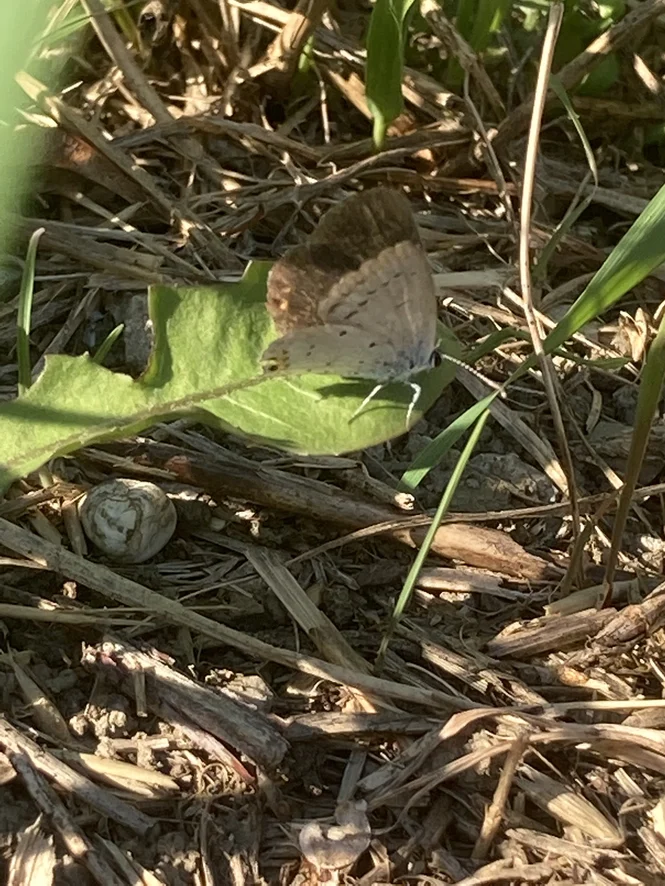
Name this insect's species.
Cupido argiades (also Elkalyce argiades)
